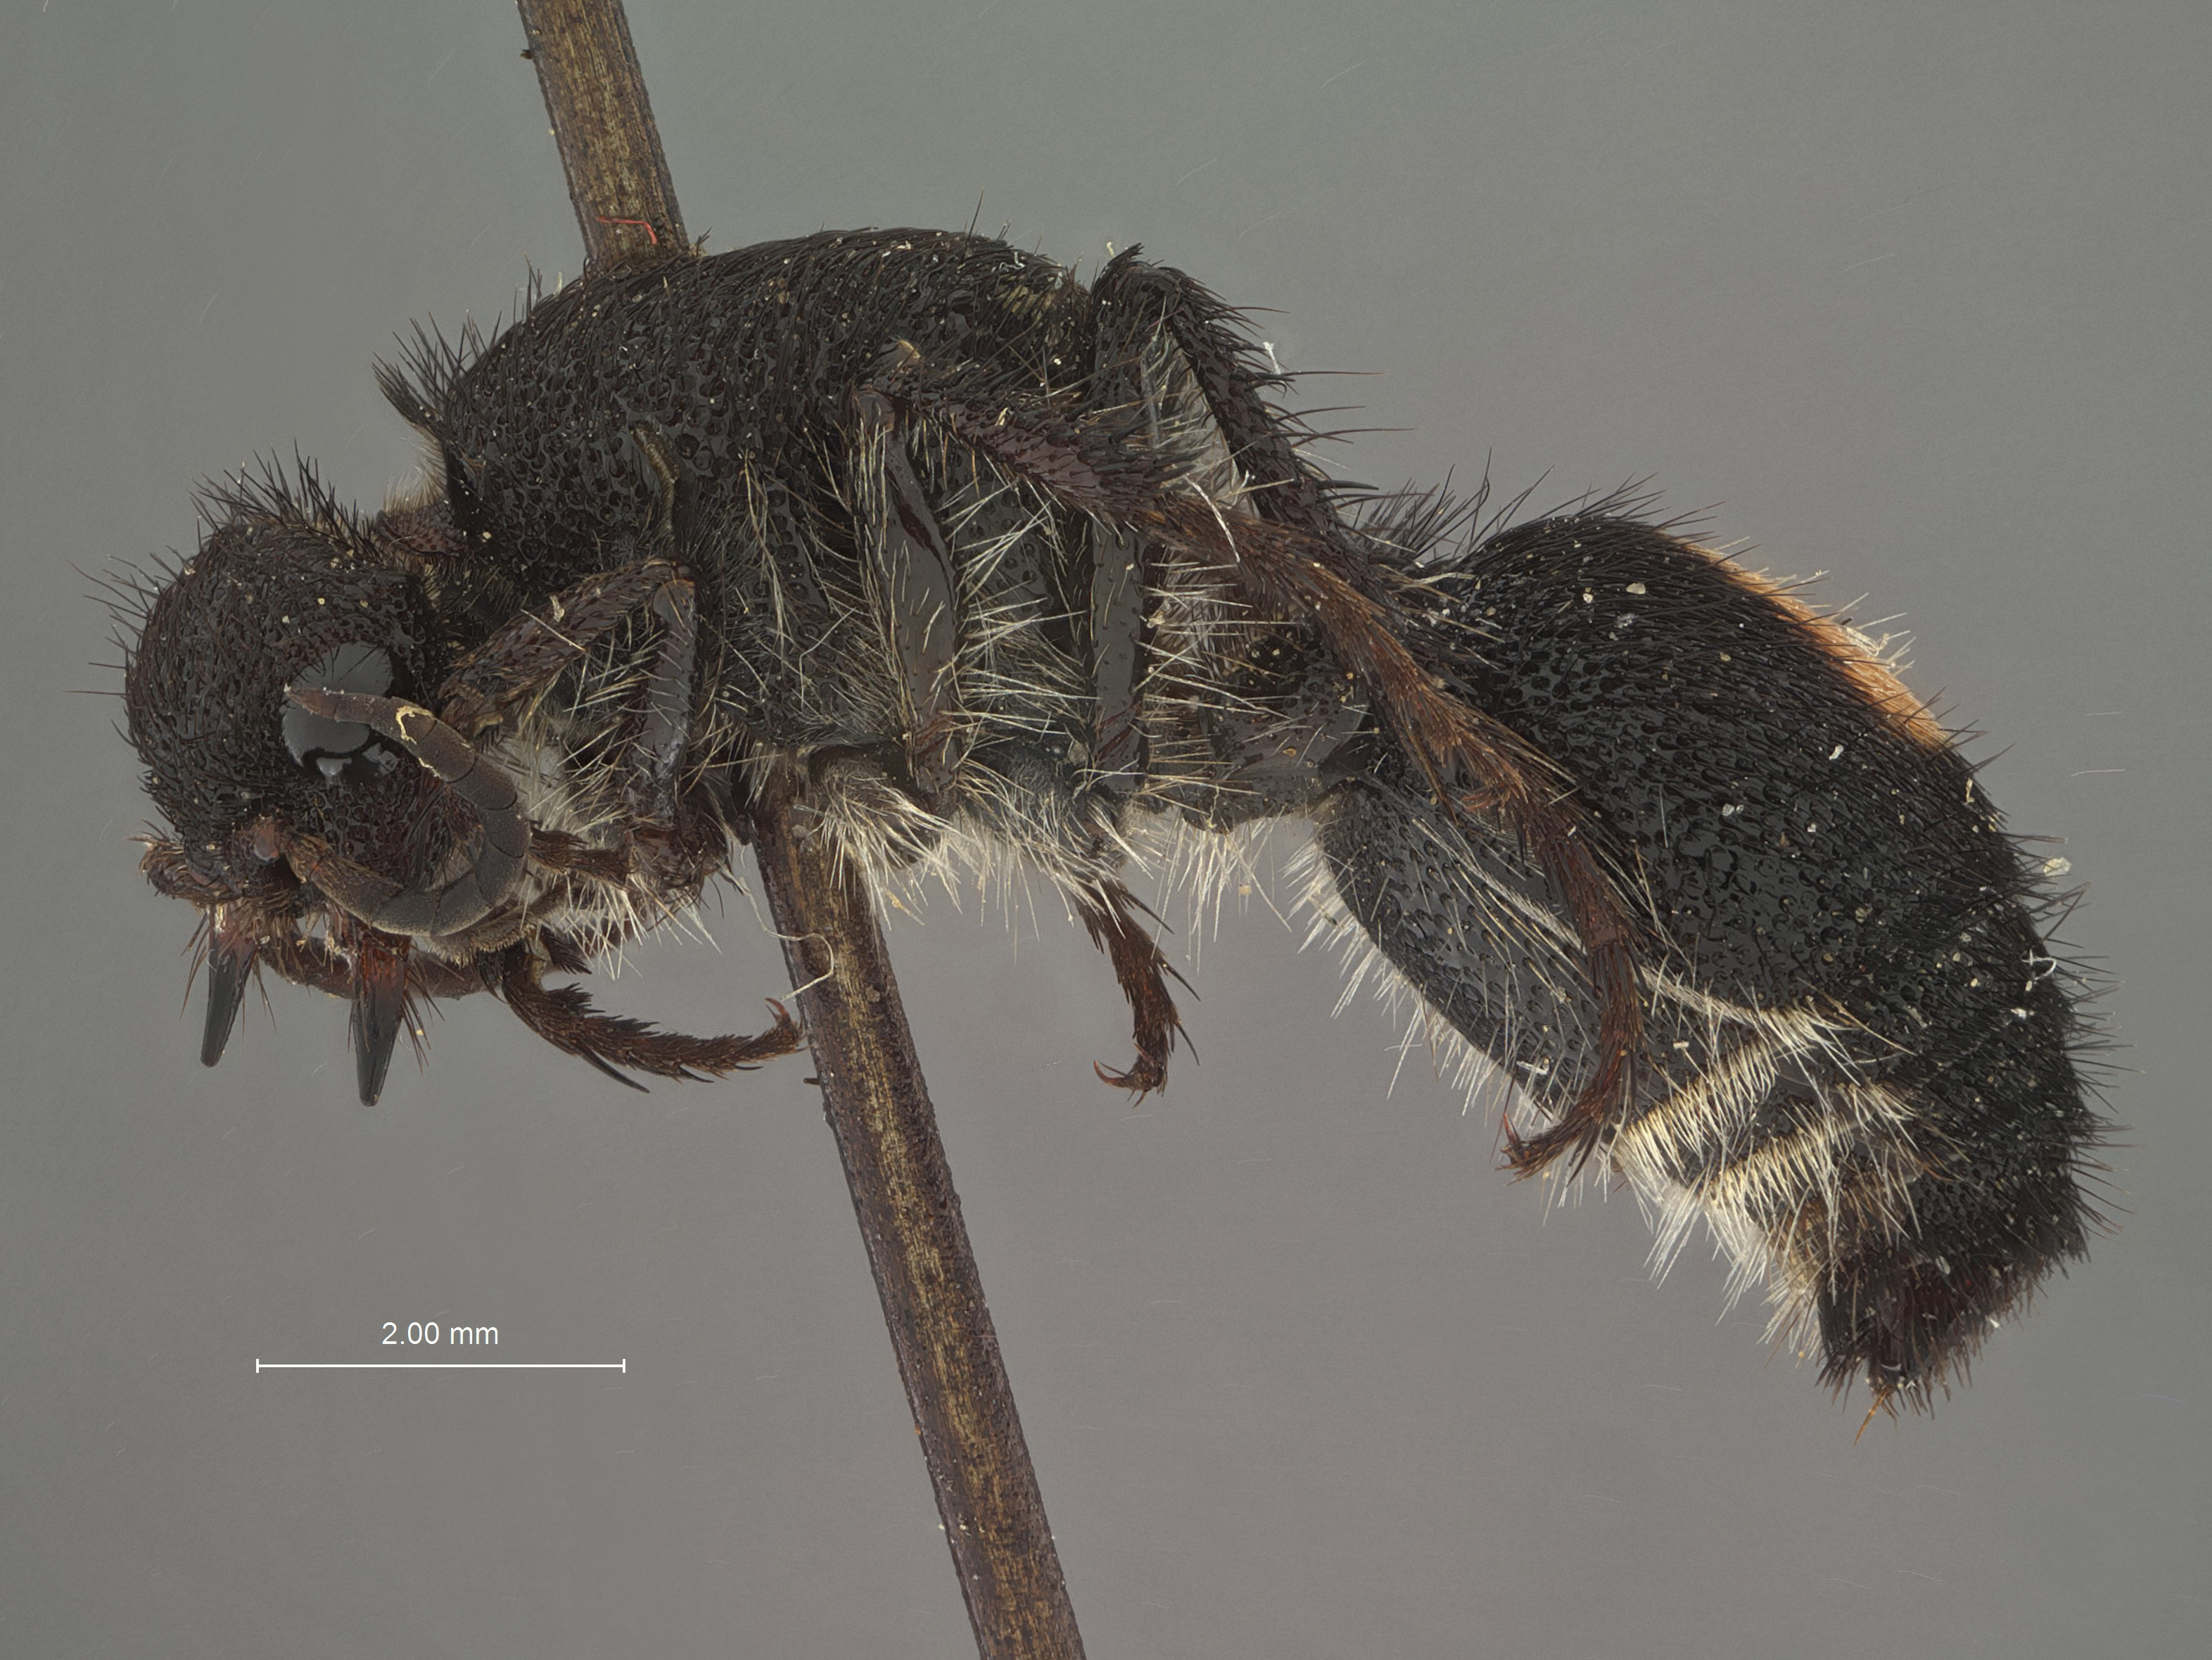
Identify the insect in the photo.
Dasymutilla uniguttata
